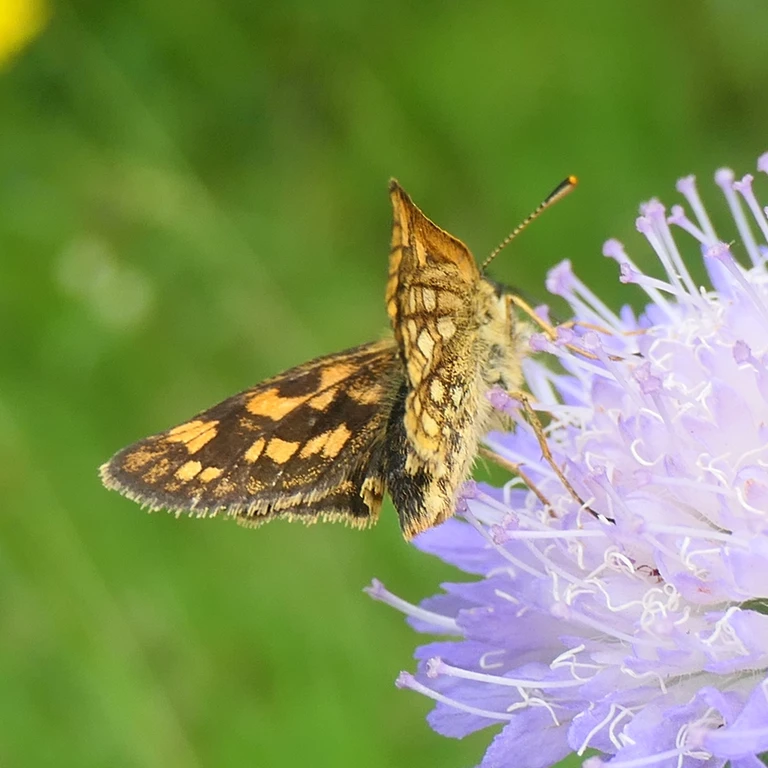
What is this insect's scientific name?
Carterocephalus palaemon
